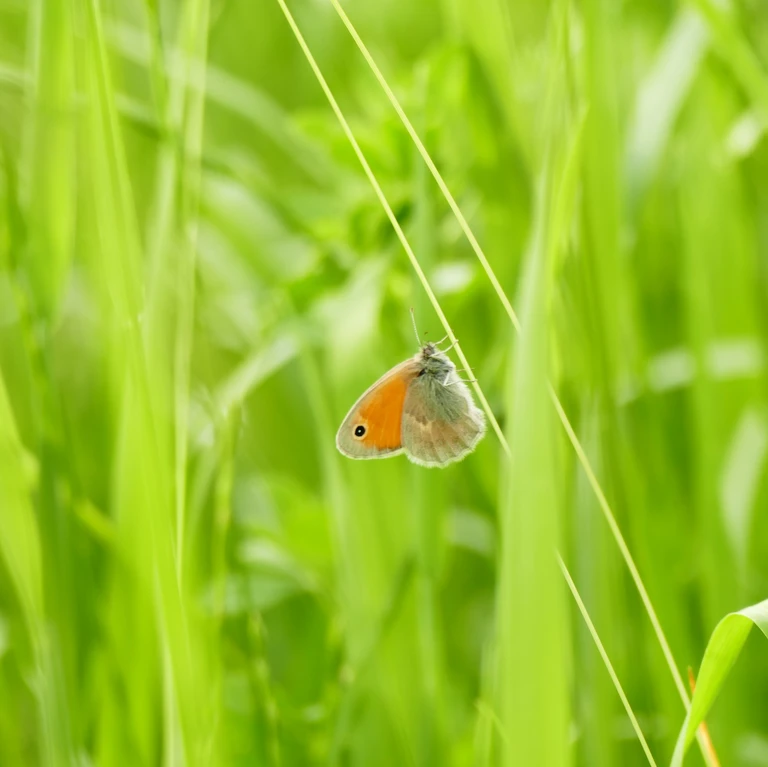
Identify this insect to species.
Coenonympha pamphilus
